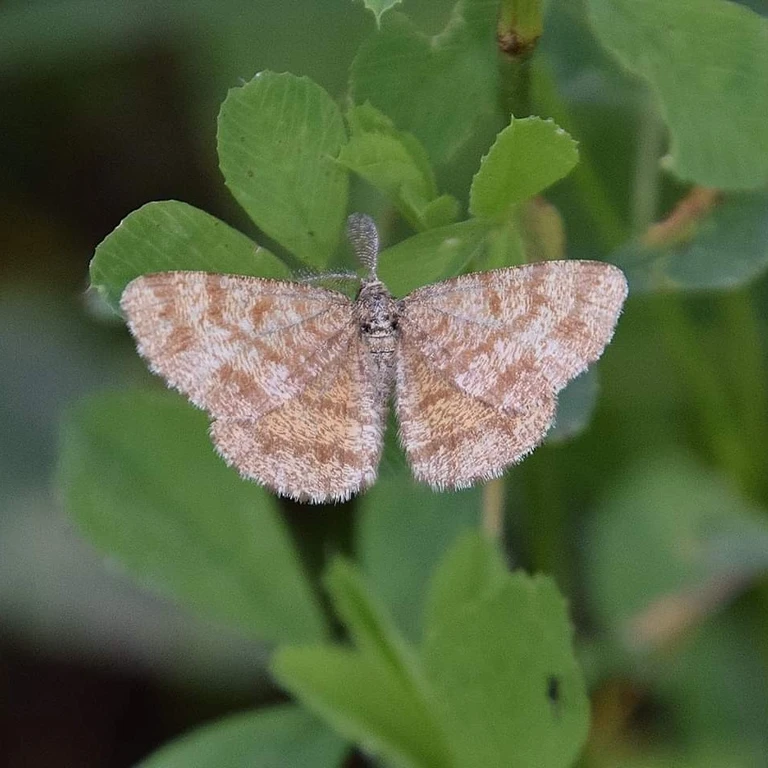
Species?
Ematurga atomaria
